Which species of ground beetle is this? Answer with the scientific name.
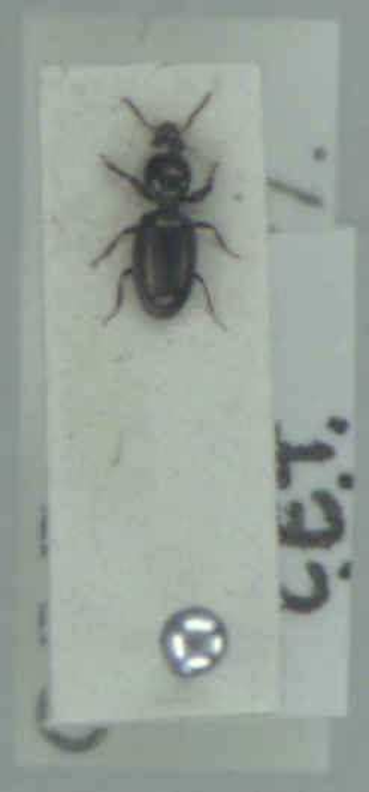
Dyschirius tristis
